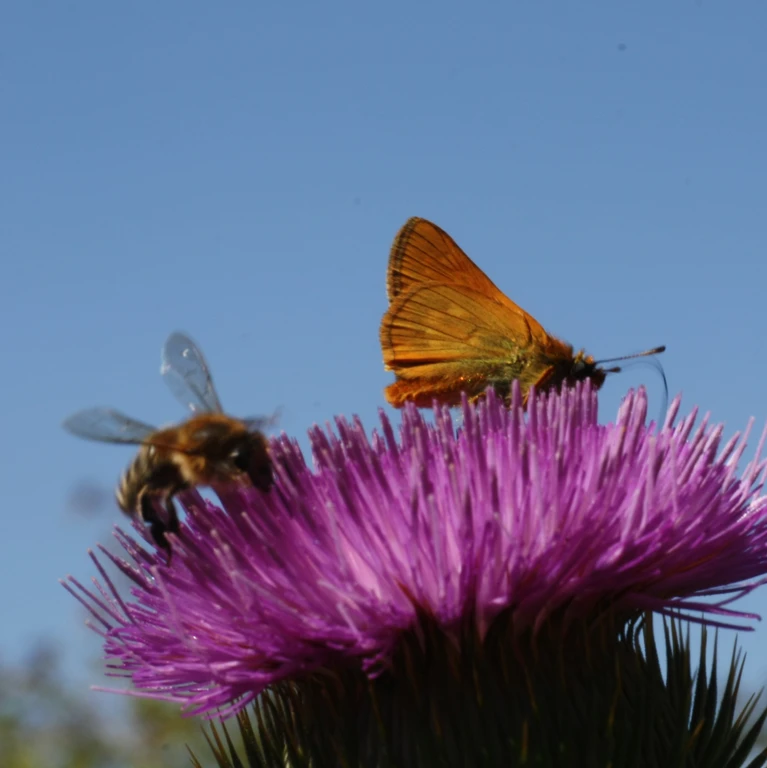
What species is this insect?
Ochlodes sylvanus (also Ochlodes venata)
